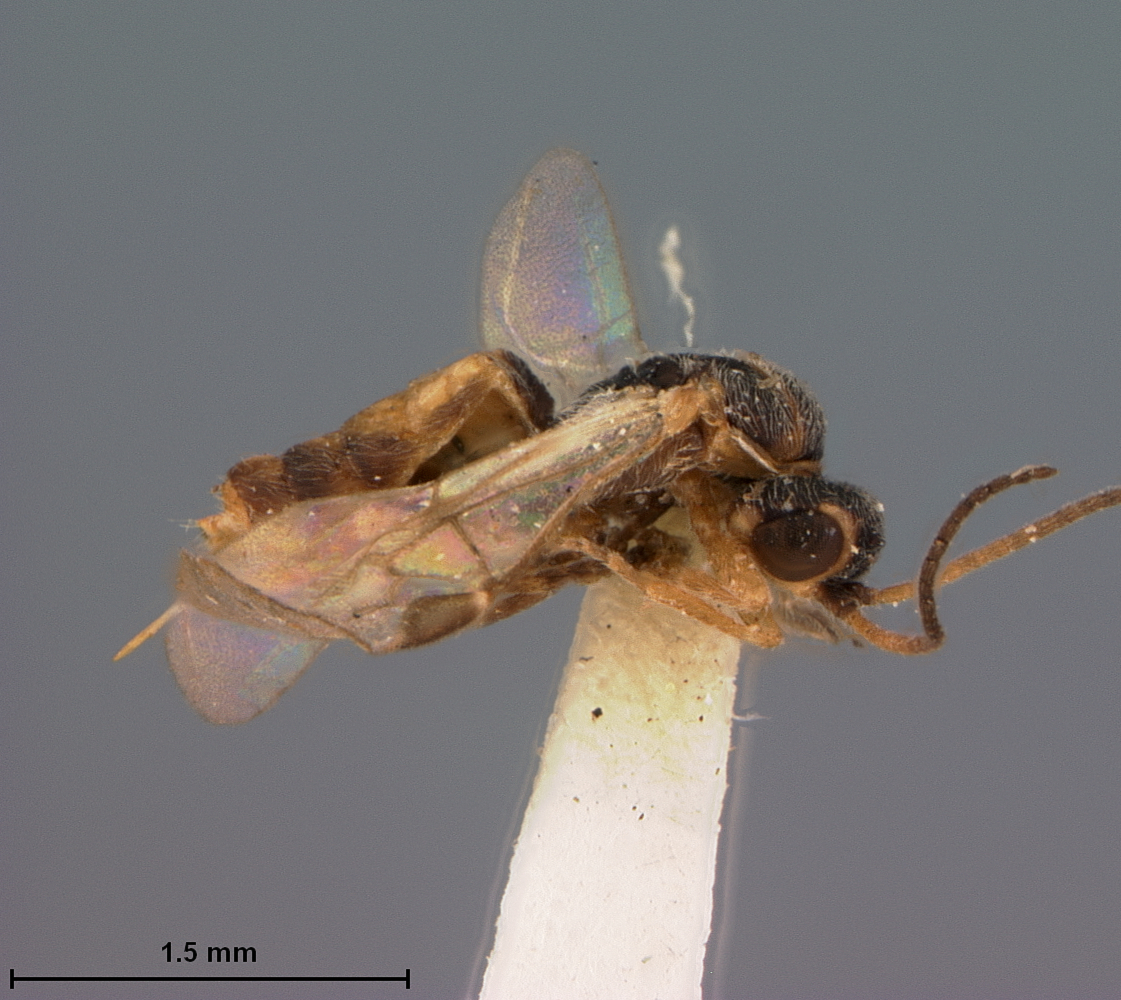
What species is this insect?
Bracon xanthonotus
